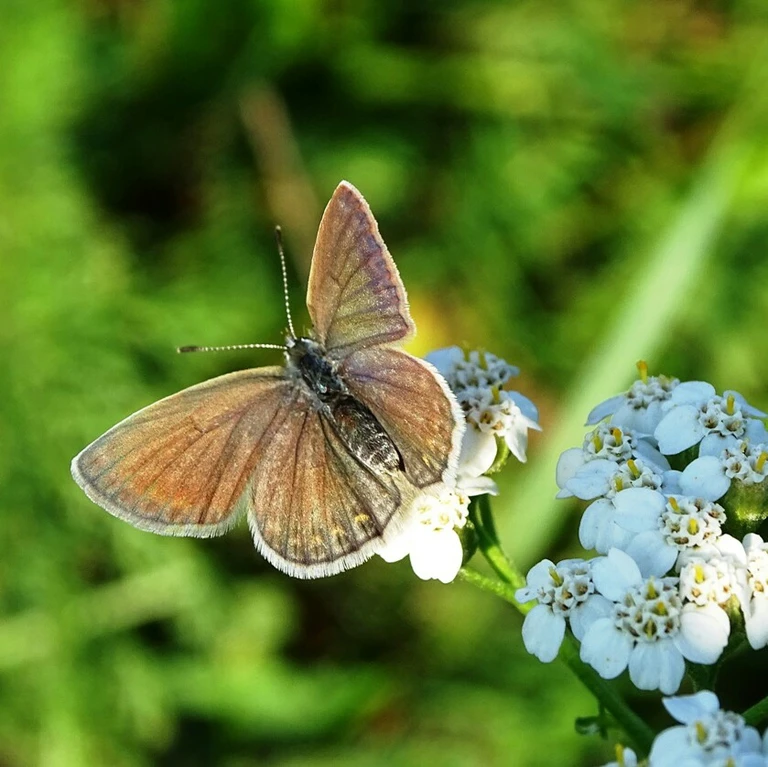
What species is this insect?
Polyommatus icarus
